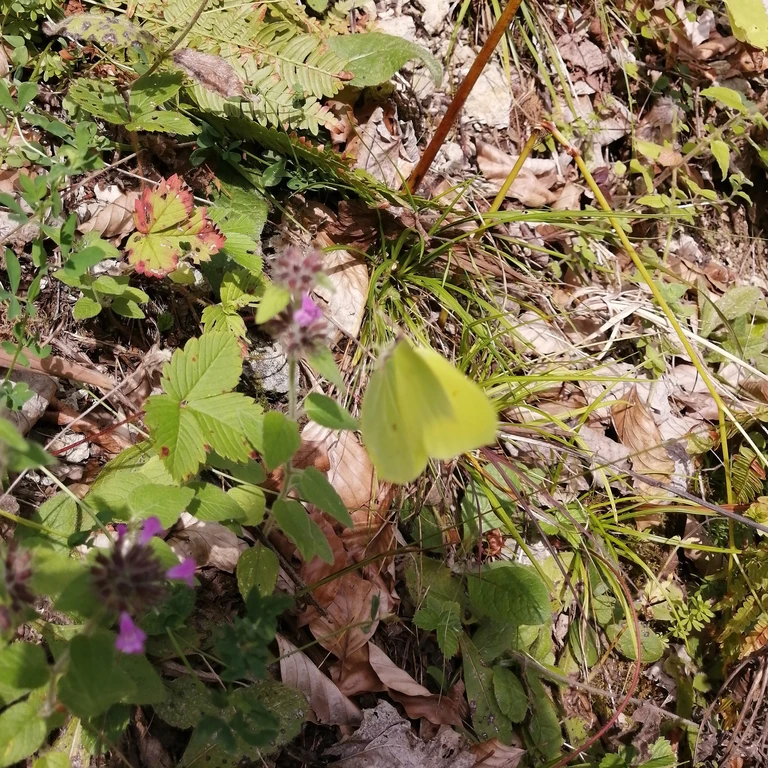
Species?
Gonepteryx rhamni
